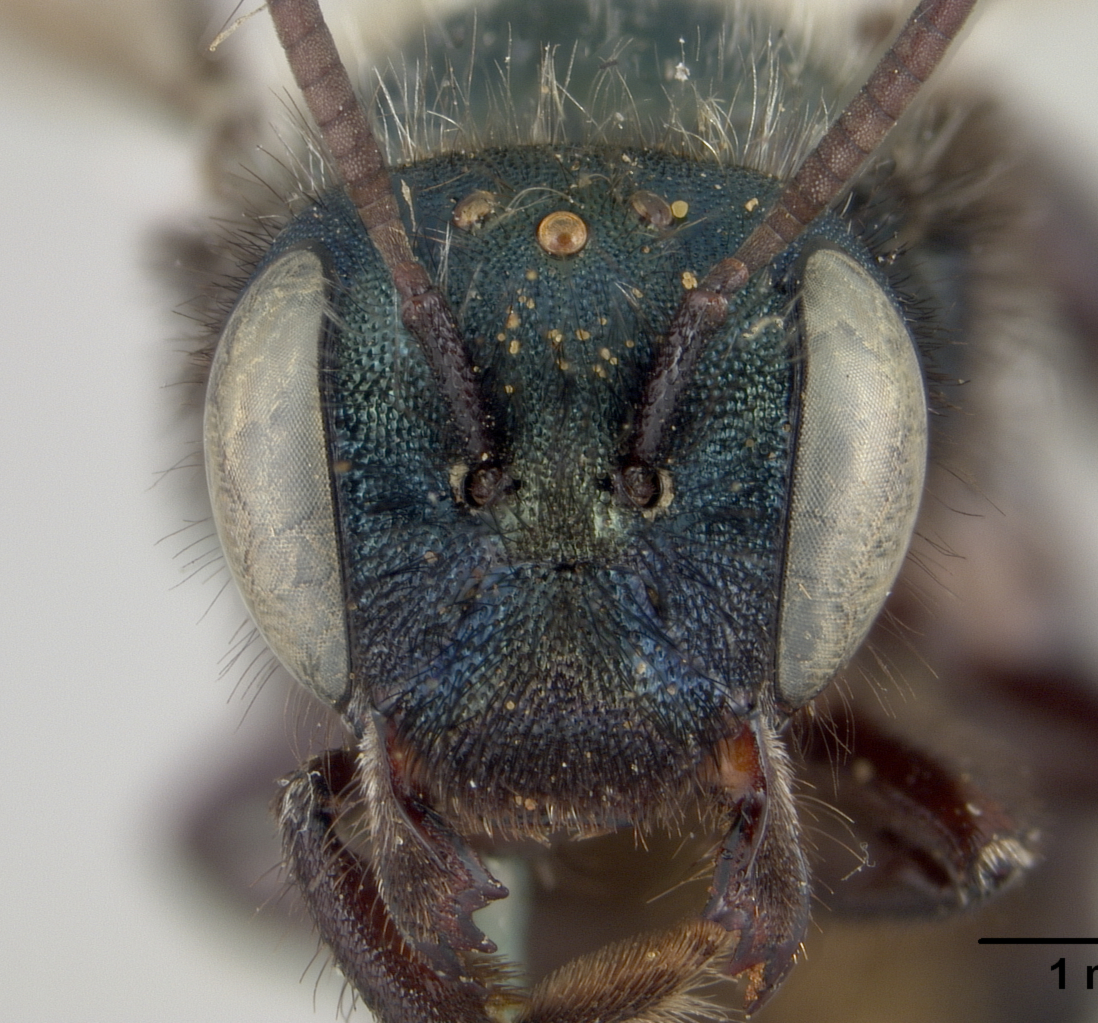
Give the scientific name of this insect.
Osmia giliarum
